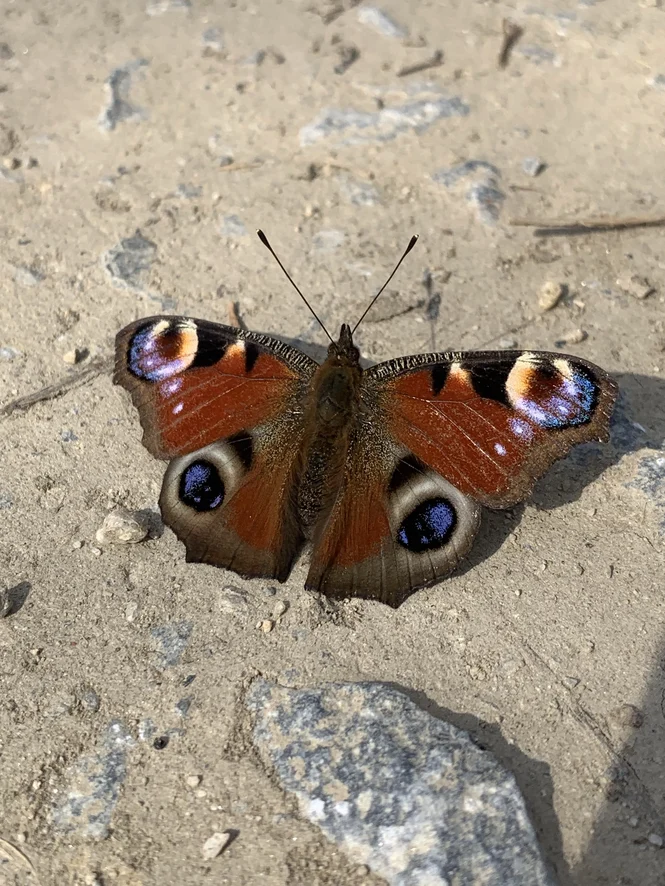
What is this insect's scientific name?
Aglais io
